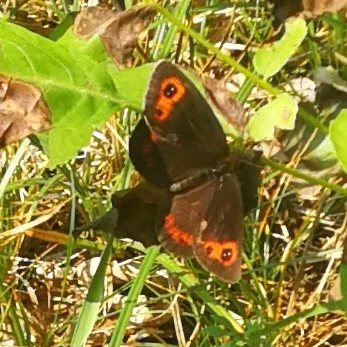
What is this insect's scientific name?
Erebia aethiops
